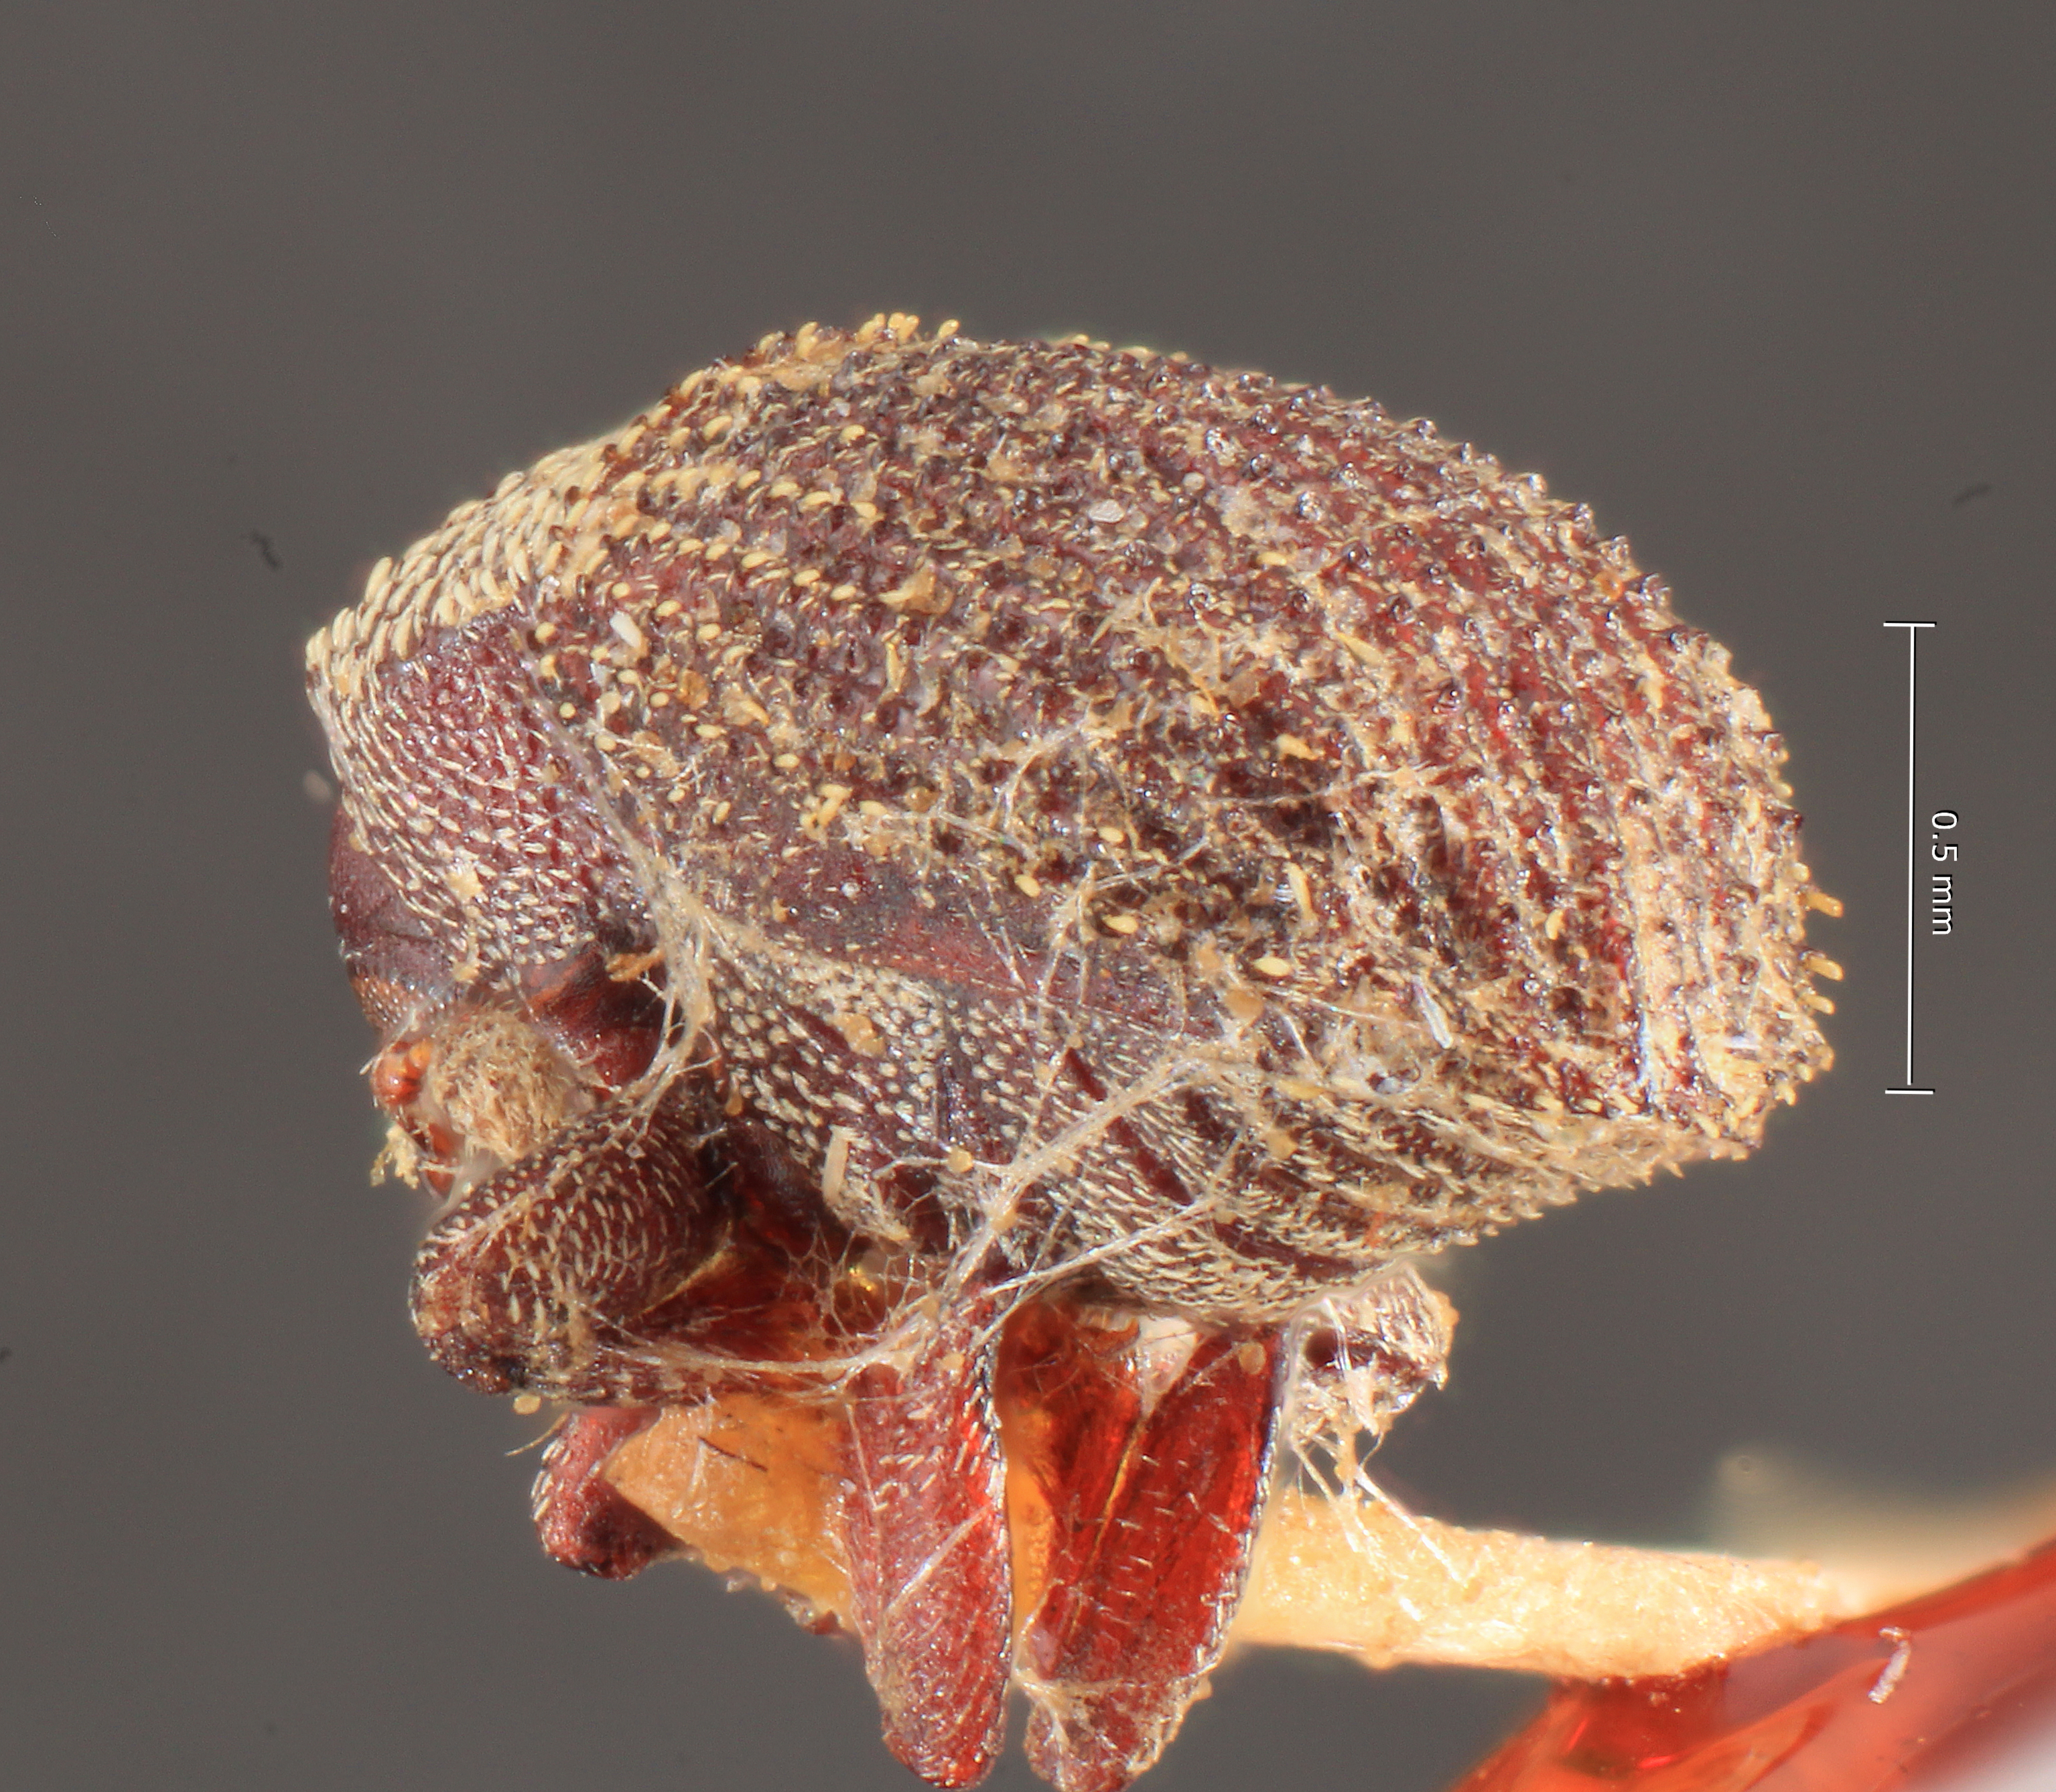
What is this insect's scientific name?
Hylesinus philippinensis
